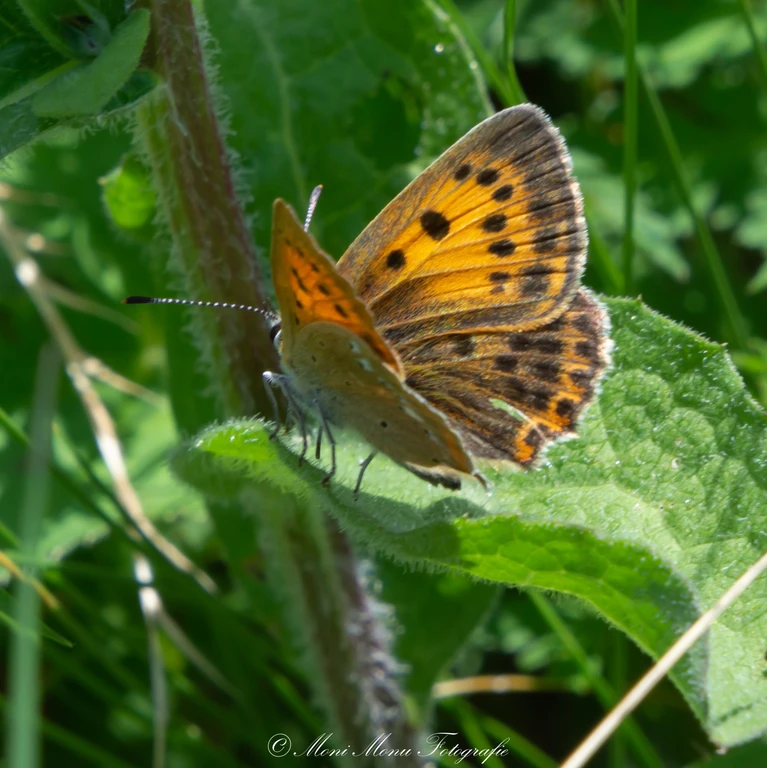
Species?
Lycaena virgaureae
